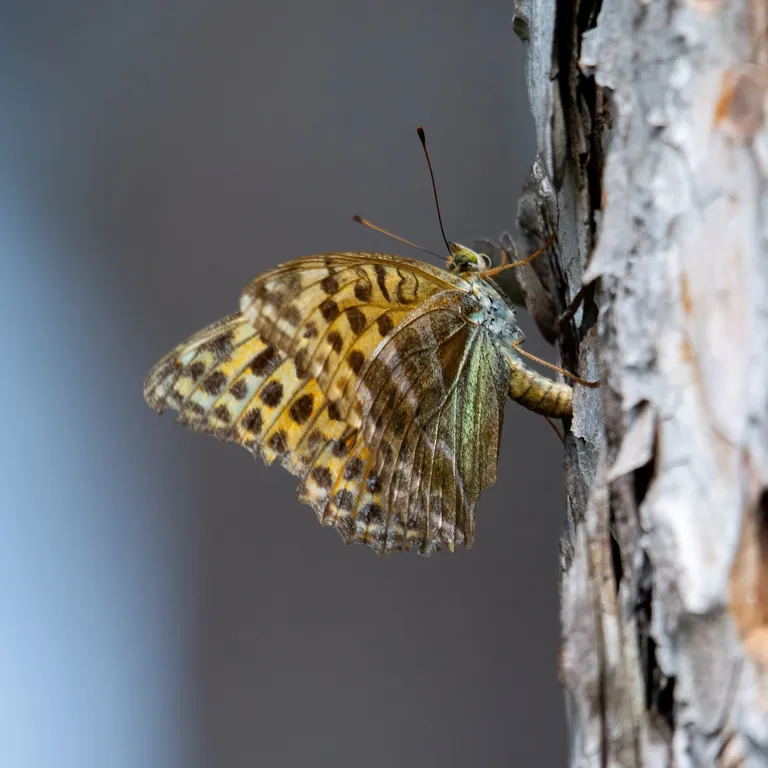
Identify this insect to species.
Argynnis paphia
